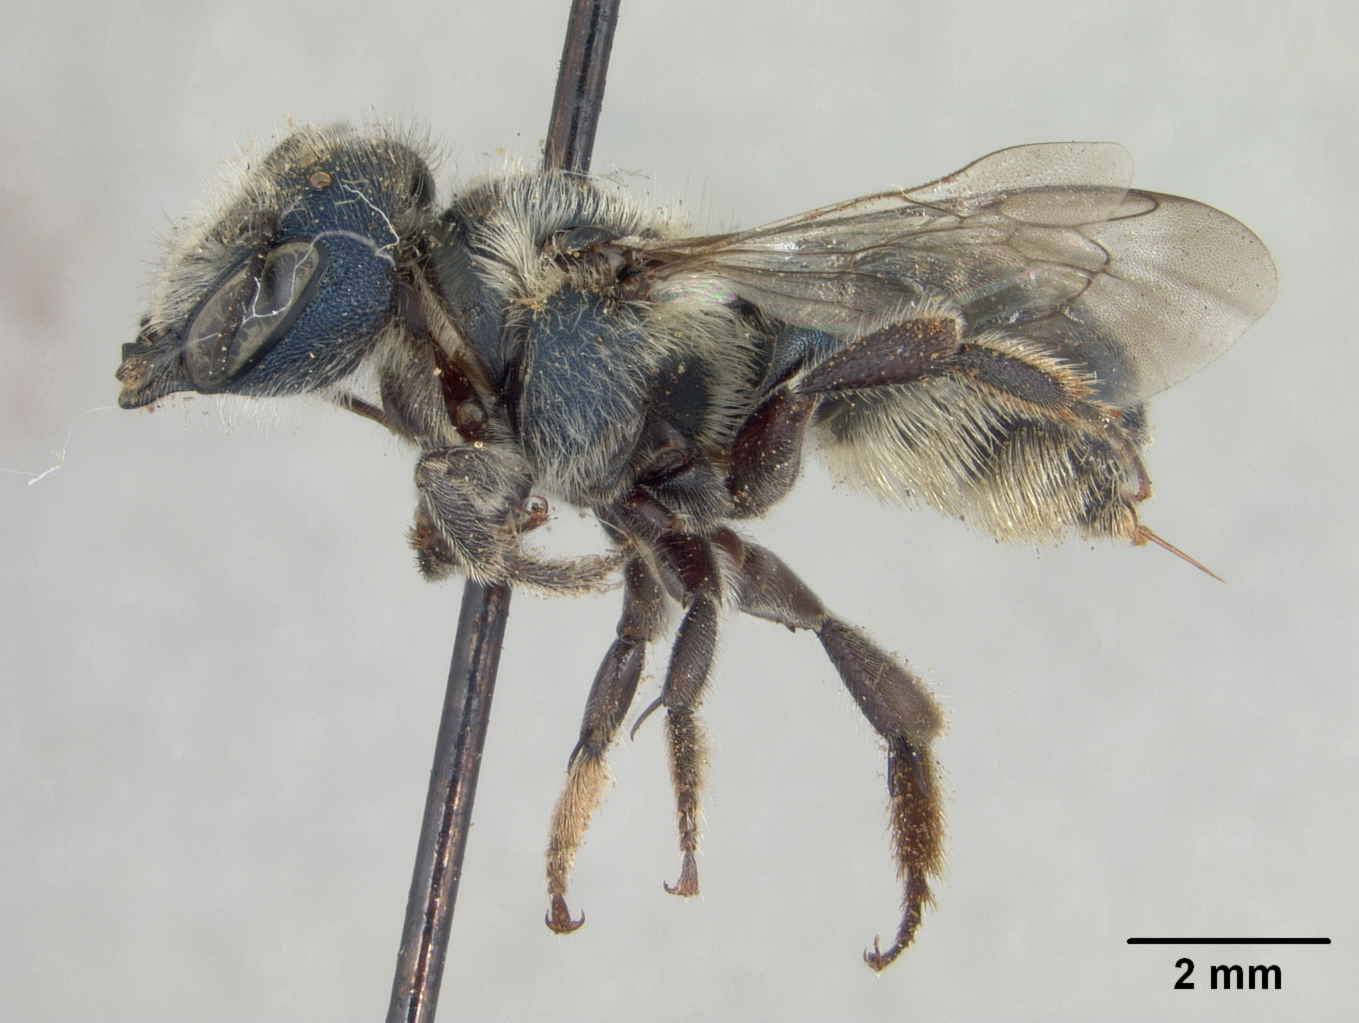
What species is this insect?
Osmia albohirta
